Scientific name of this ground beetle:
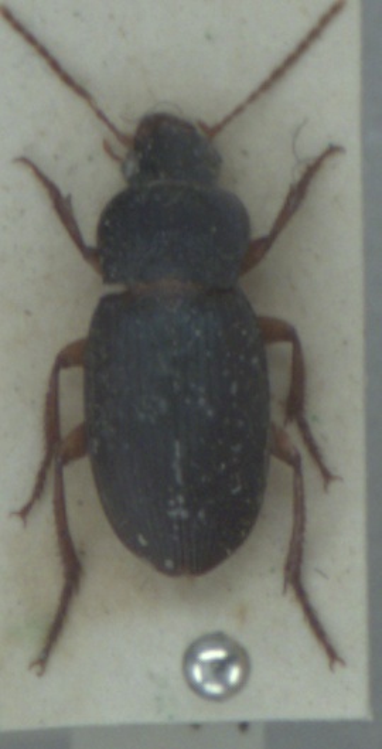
Ophonus laticollis
